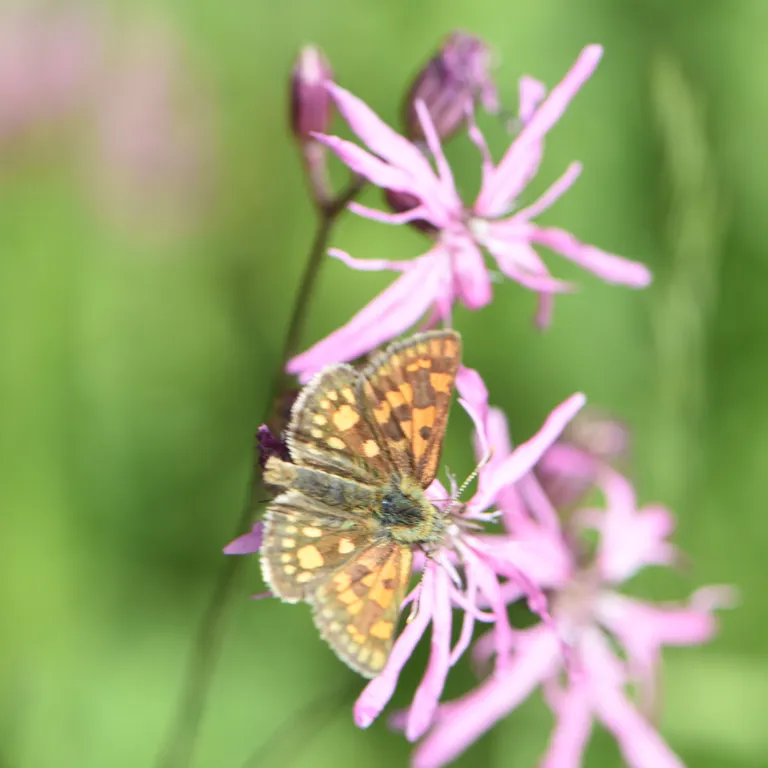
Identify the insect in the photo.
Carterocephalus palaemon
